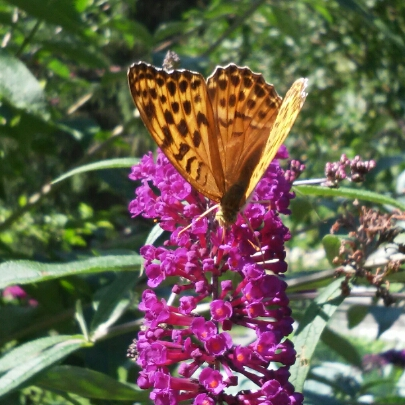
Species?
Argynnis paphia
